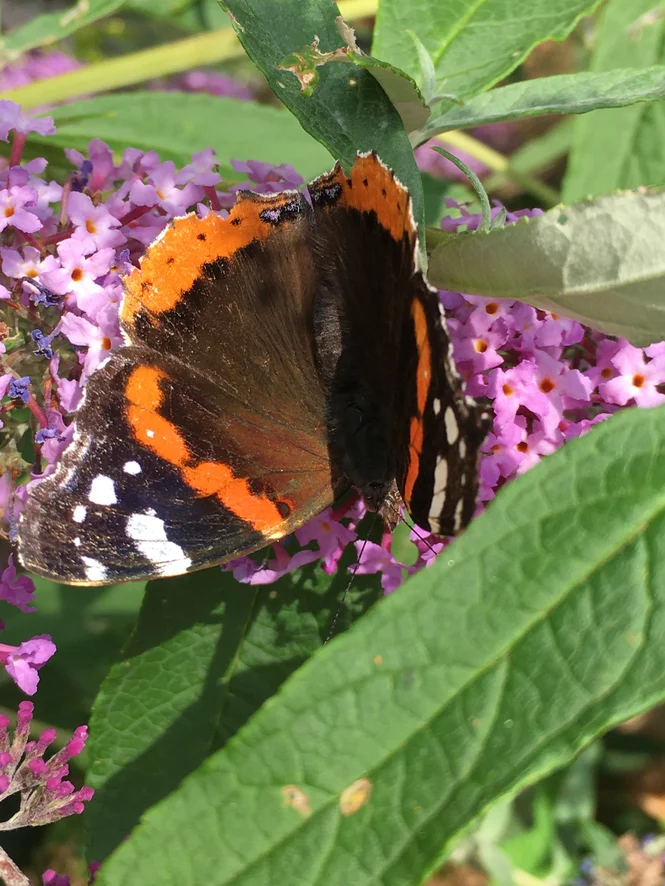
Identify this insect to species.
Vanessa atalanta
